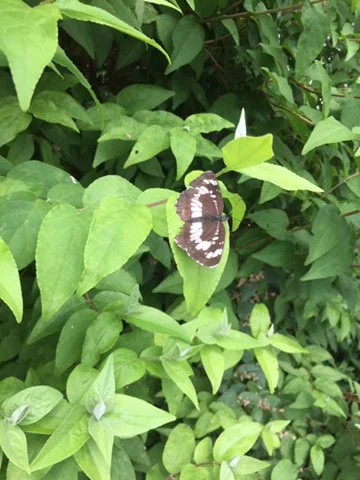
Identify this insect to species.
Neptis rivularis
